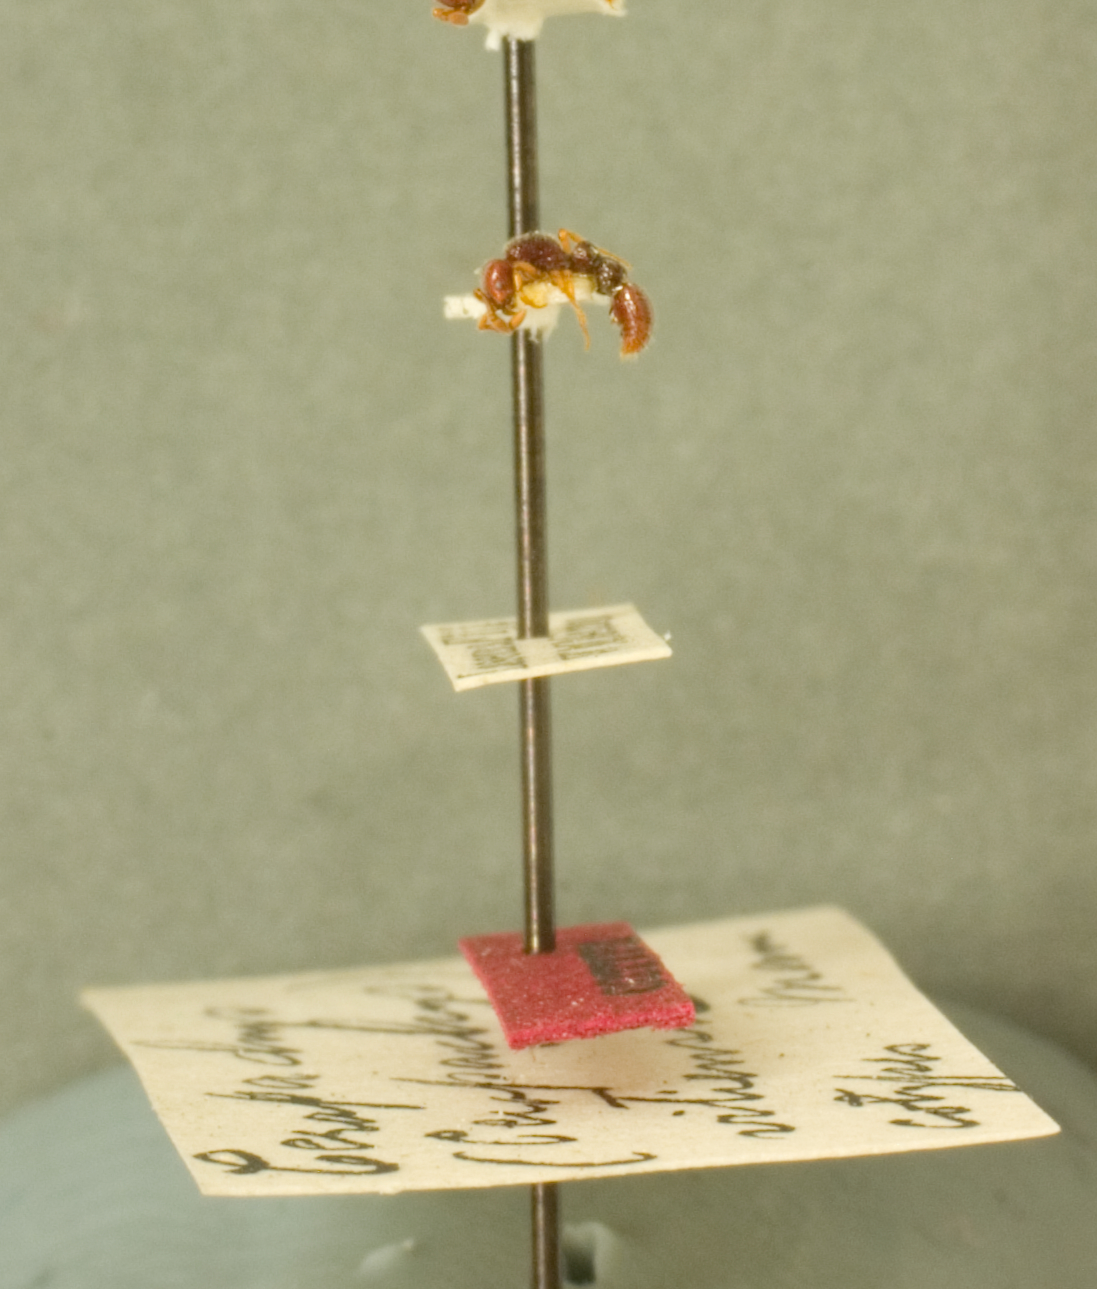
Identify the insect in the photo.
Cerapachys vitiensis
